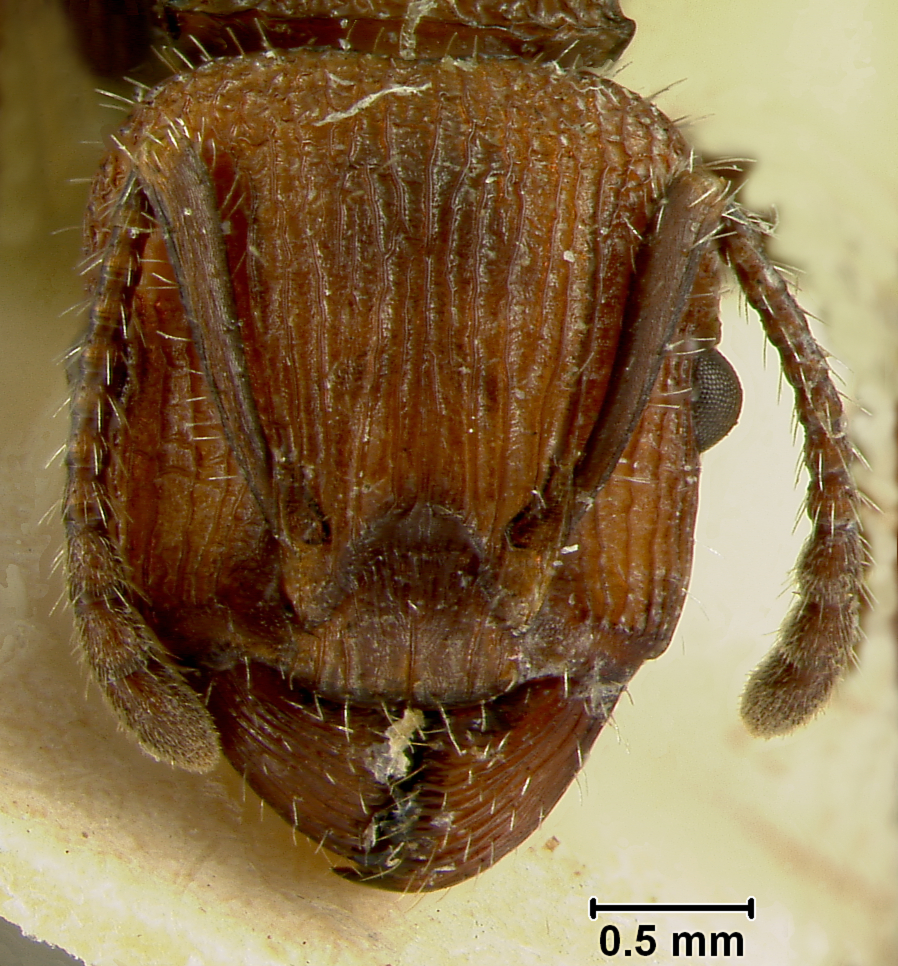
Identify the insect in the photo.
Podomyrma fortirugis
